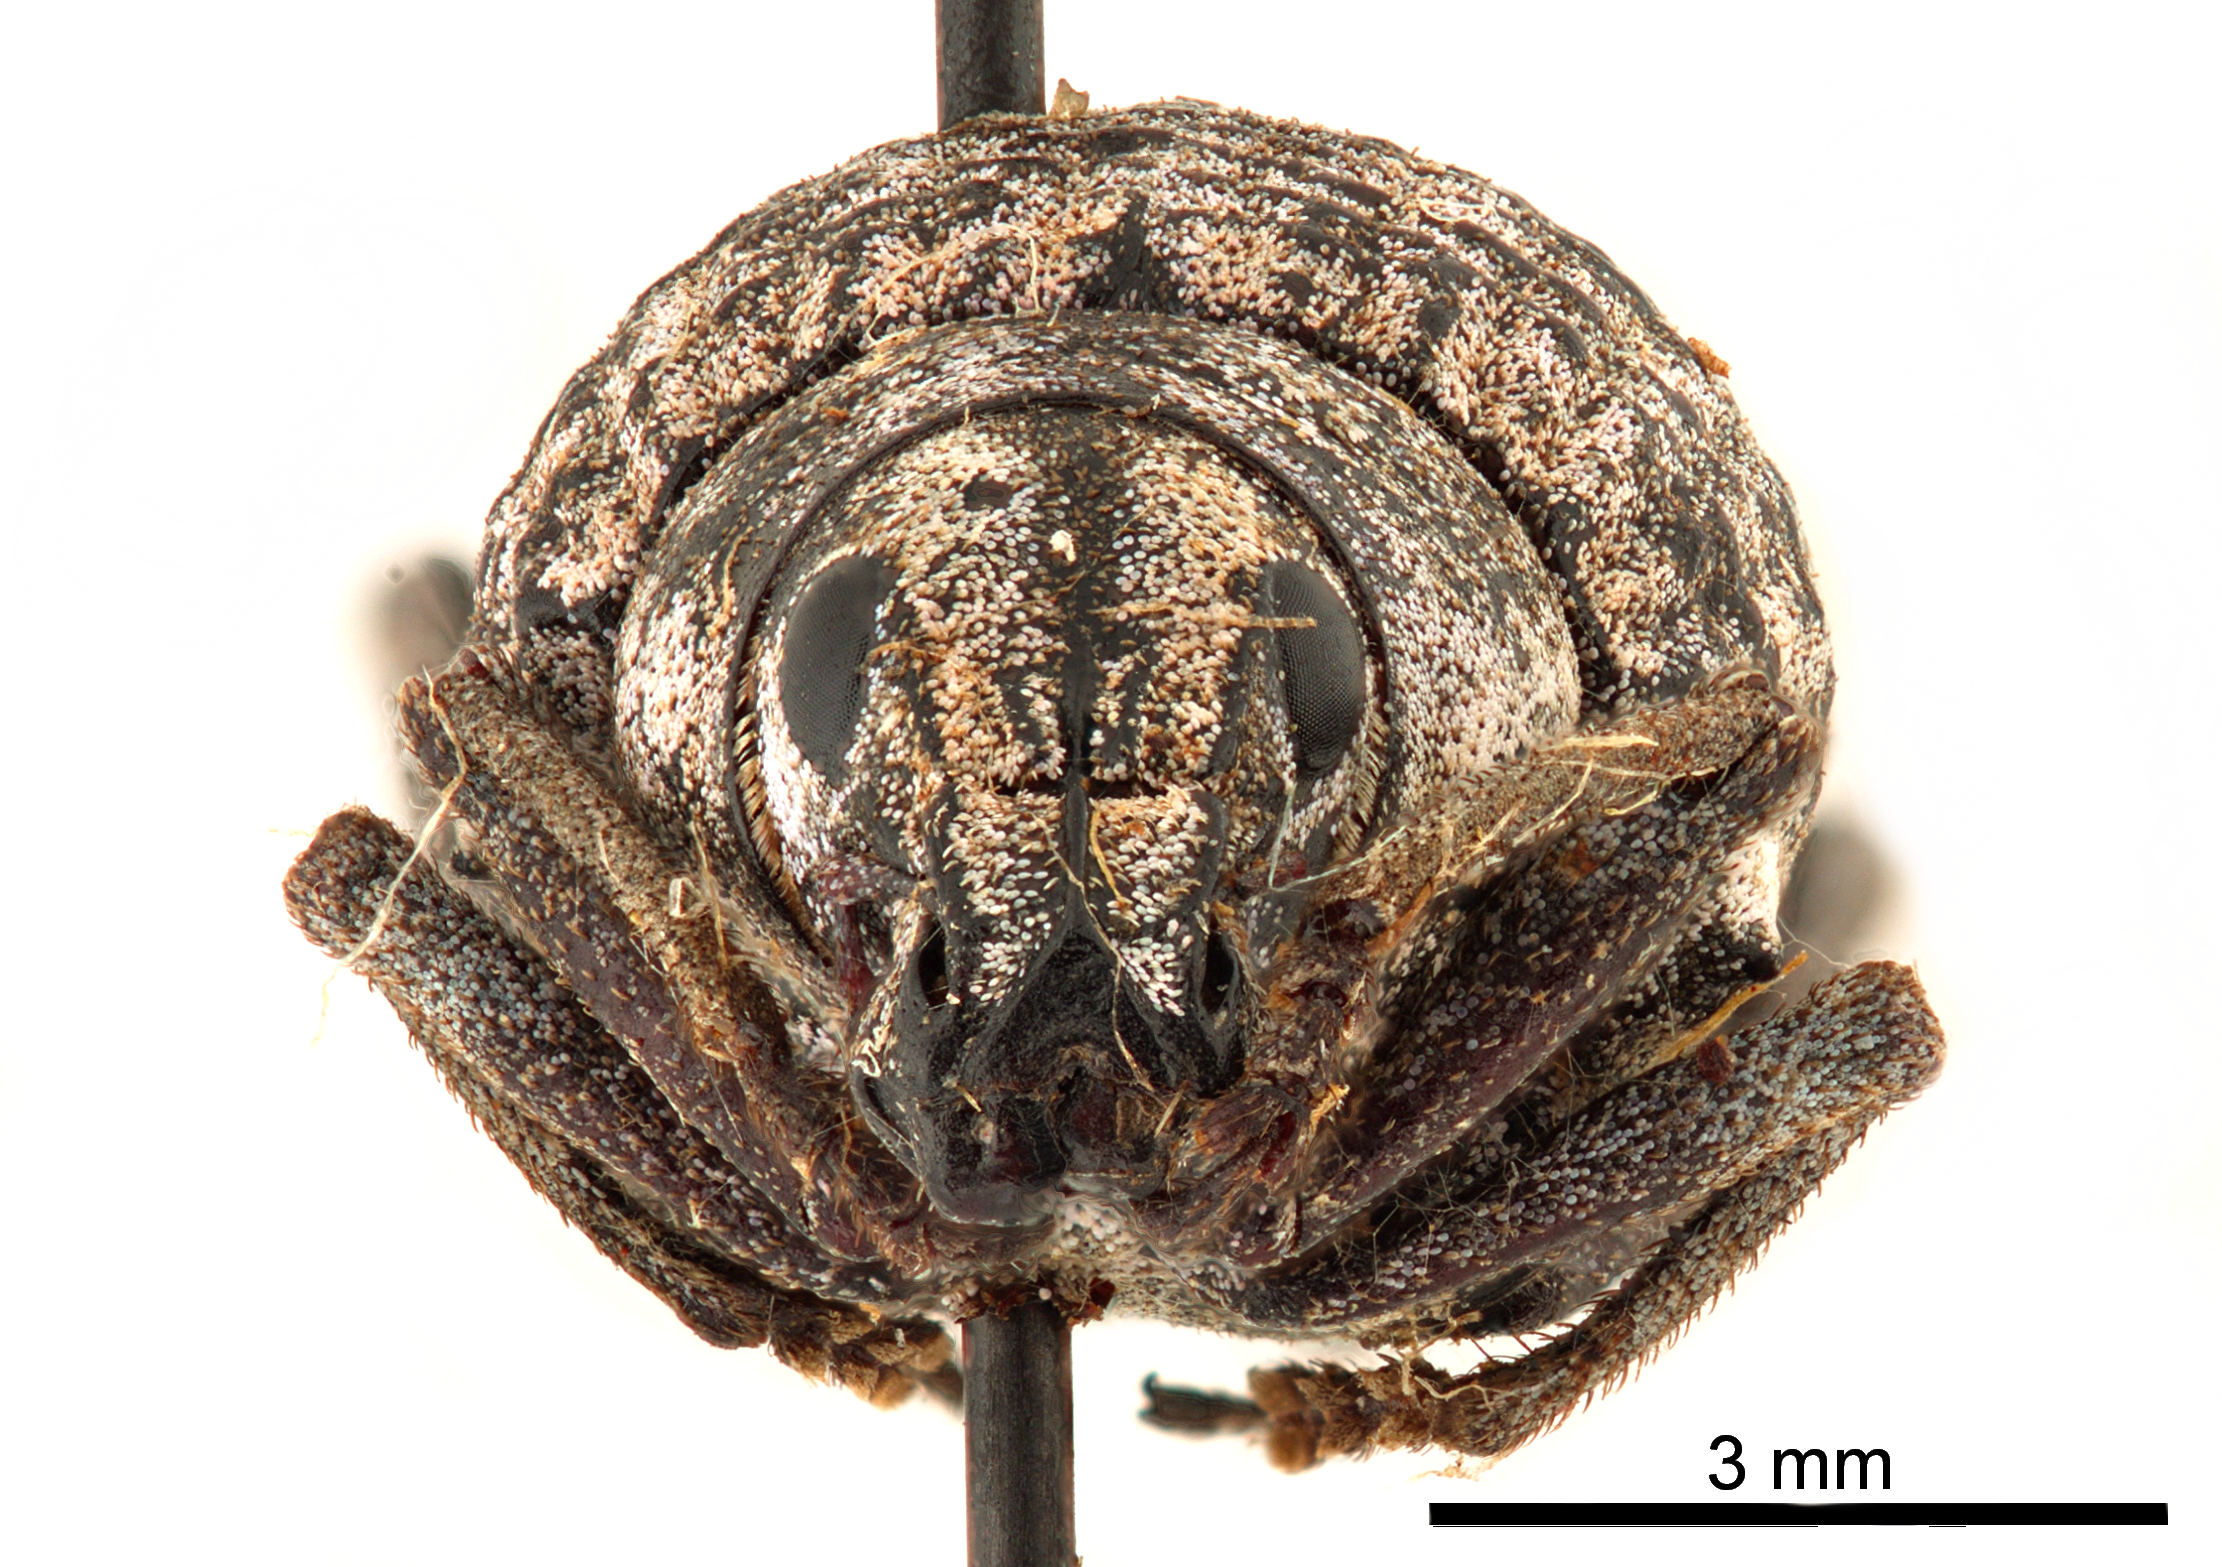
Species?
Catasarcus transversalis
